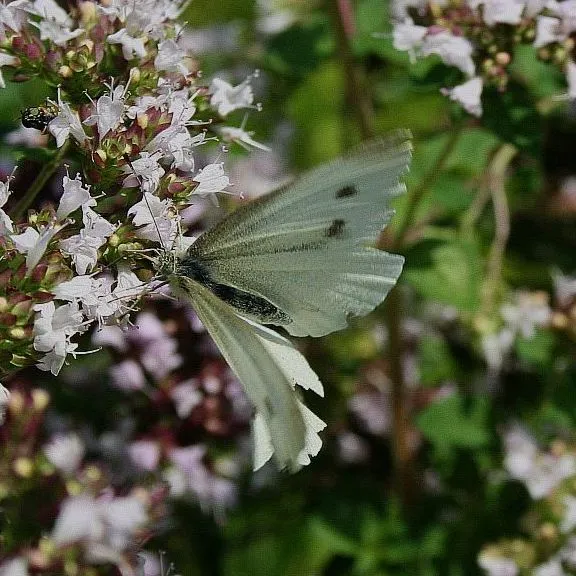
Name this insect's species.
Pieris rapae
